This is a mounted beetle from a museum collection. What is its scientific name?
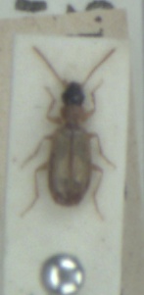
Philorhizus melanocephalus
